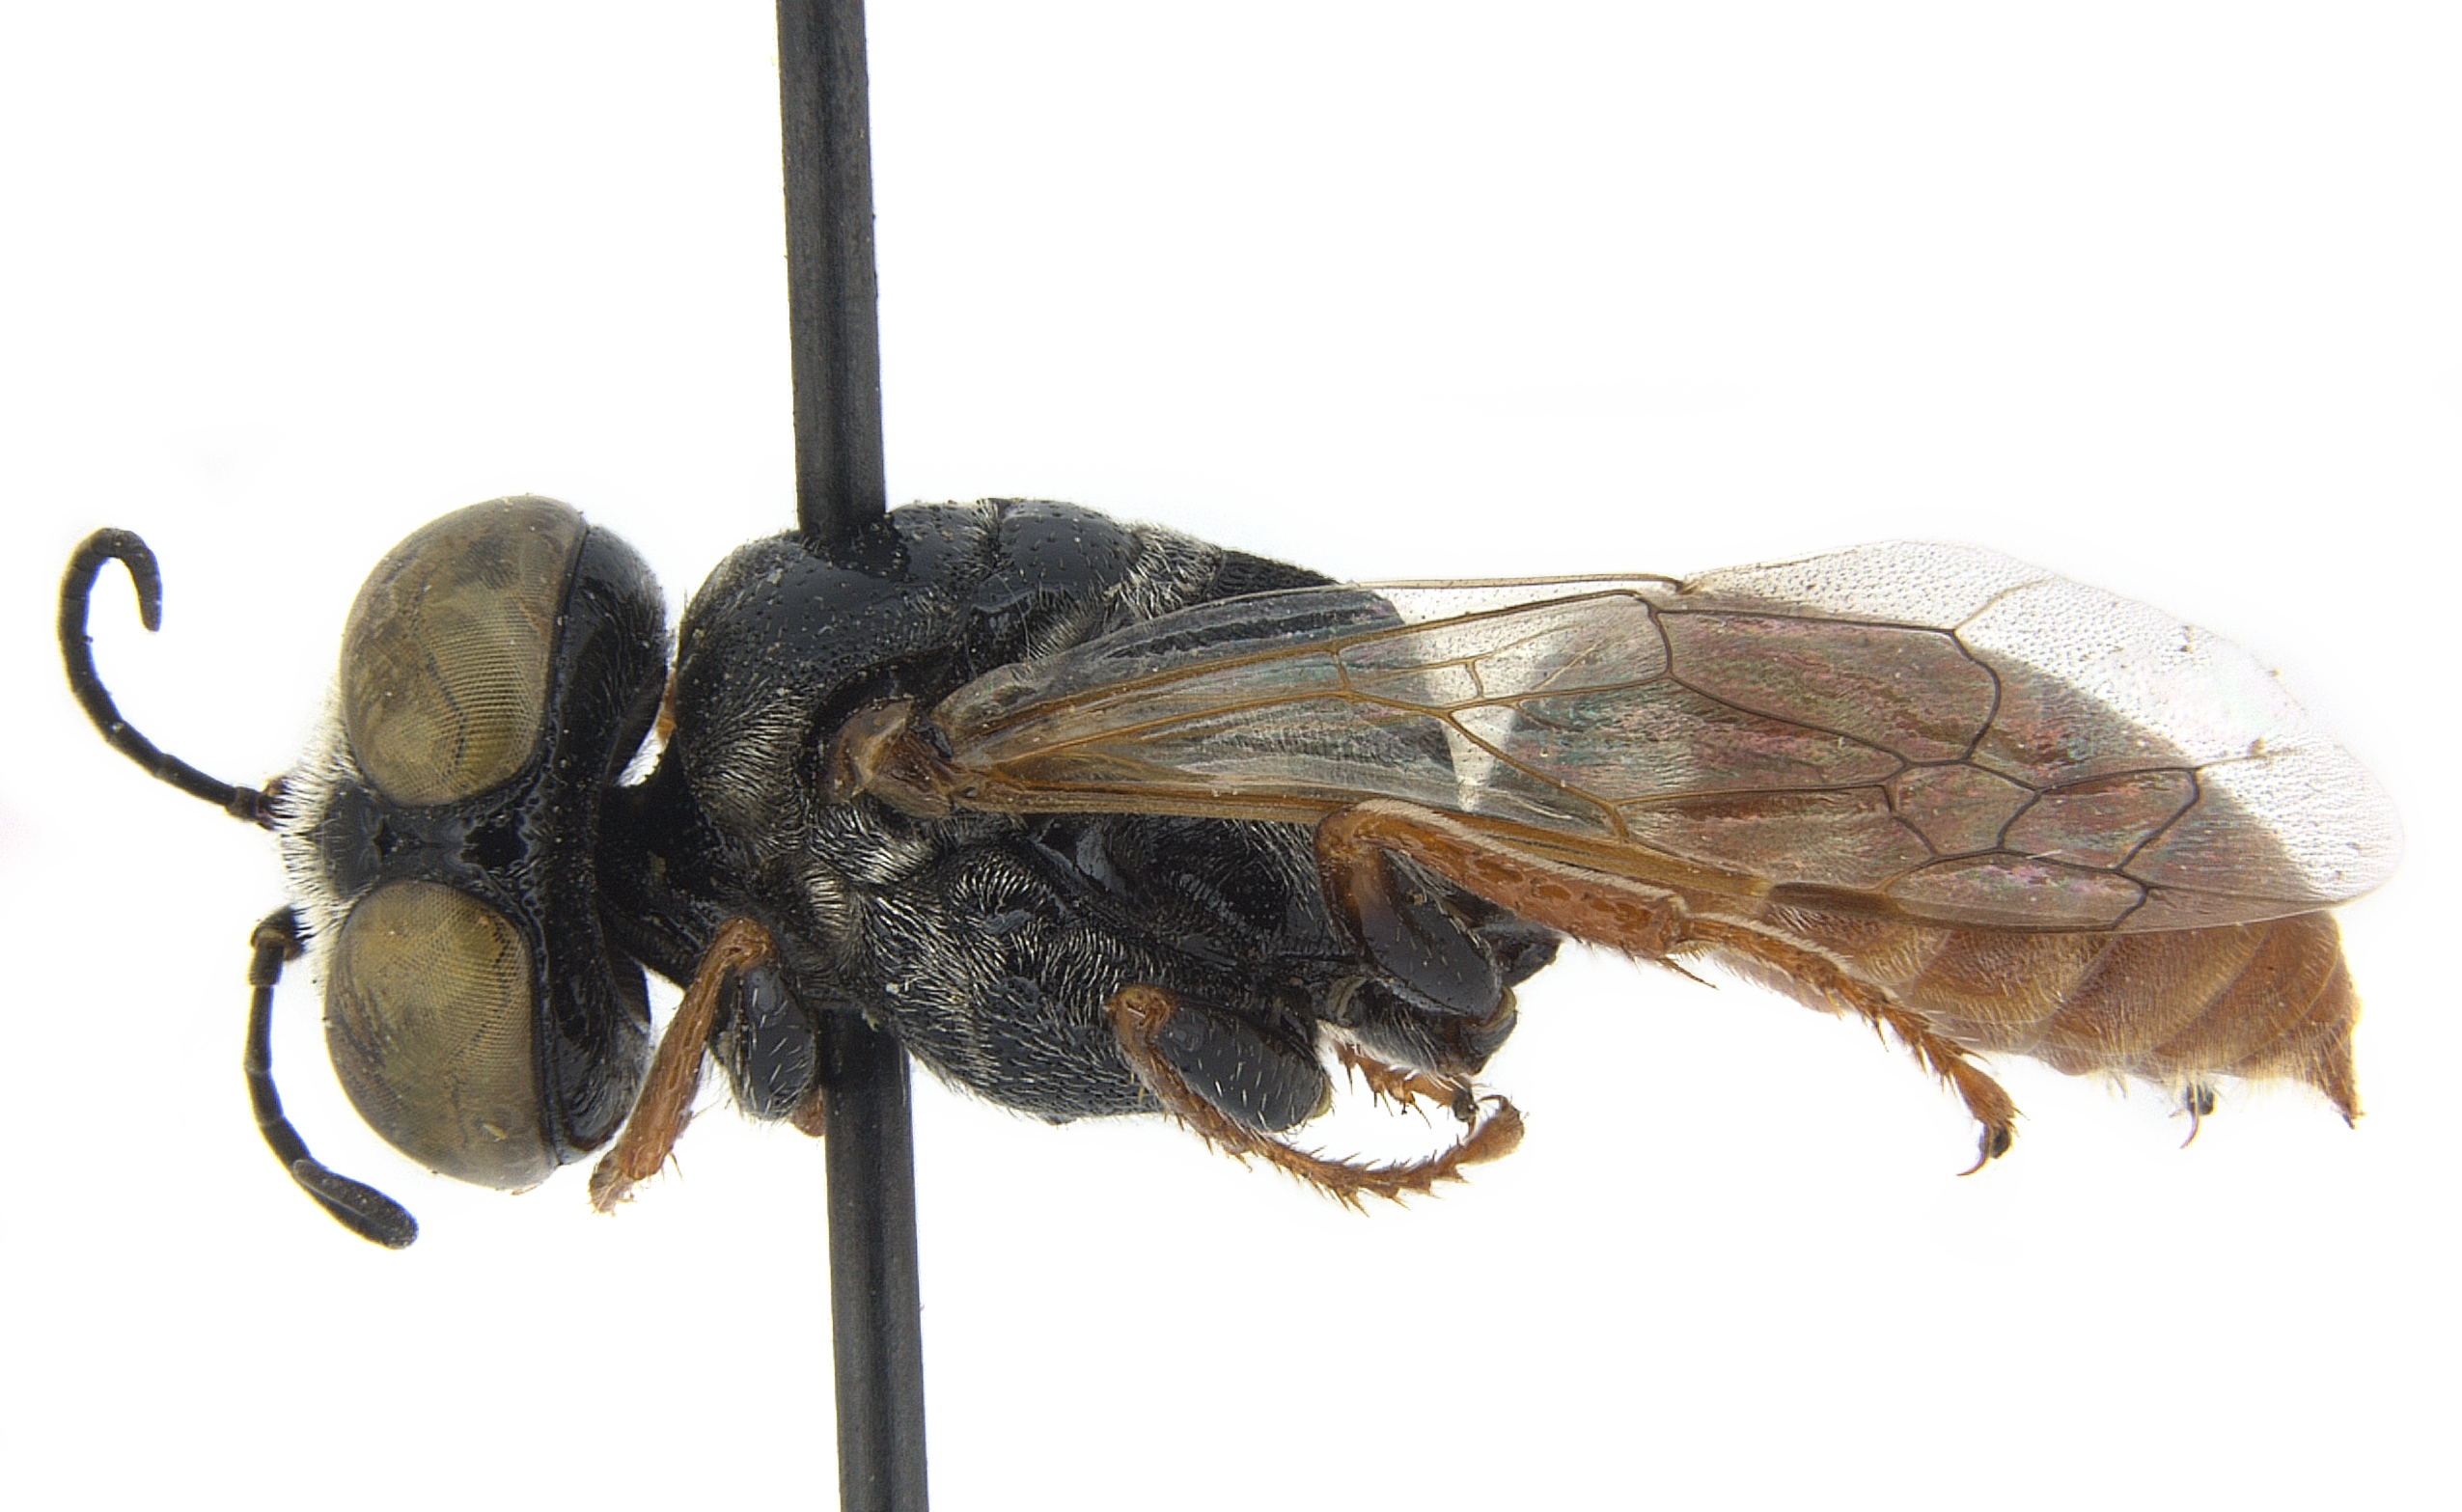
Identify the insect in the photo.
Prosopigastra gigantea
